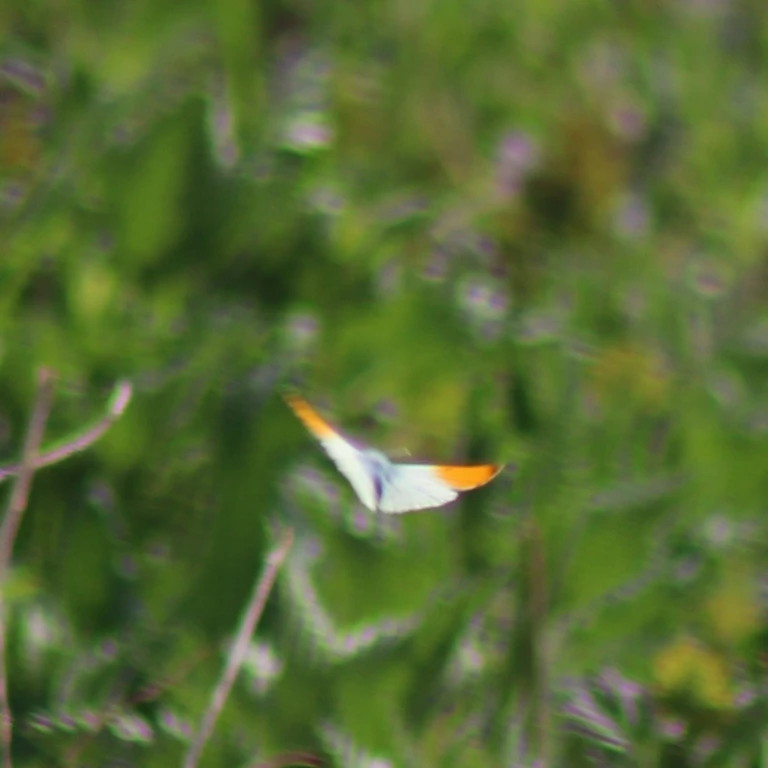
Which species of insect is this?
Anthocharis cardamines
